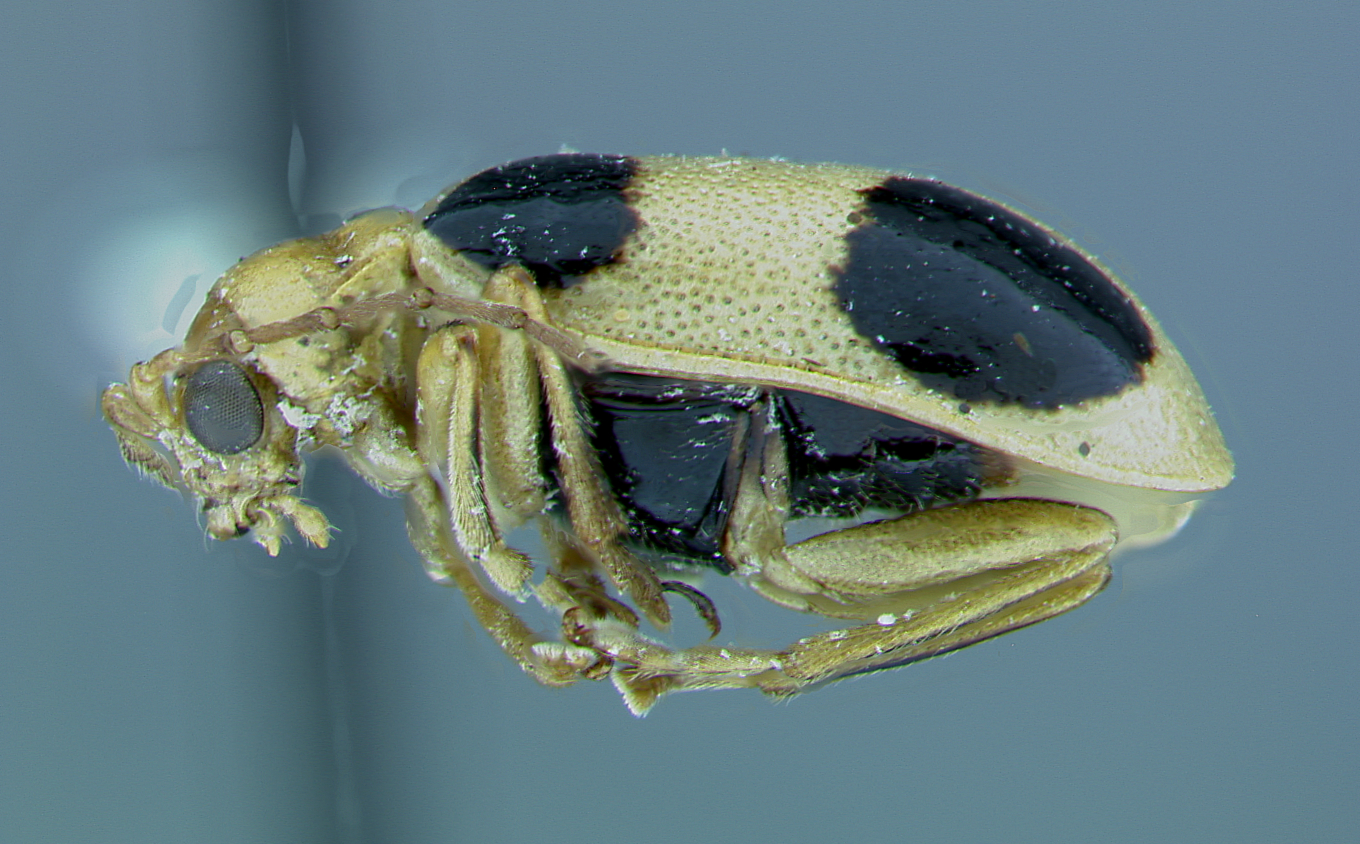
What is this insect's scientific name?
Paridea monticola
